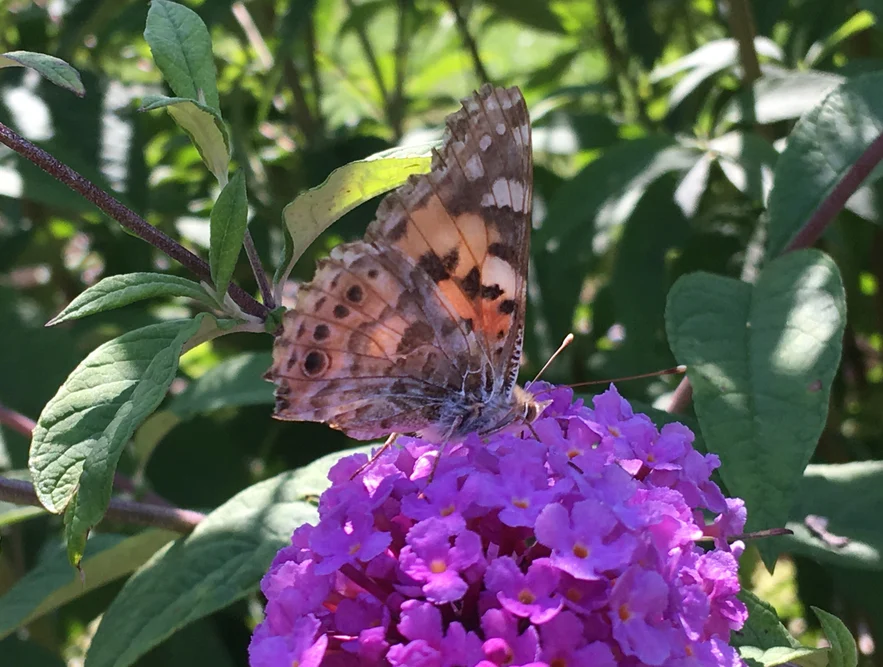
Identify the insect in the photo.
Vanessa cardui
